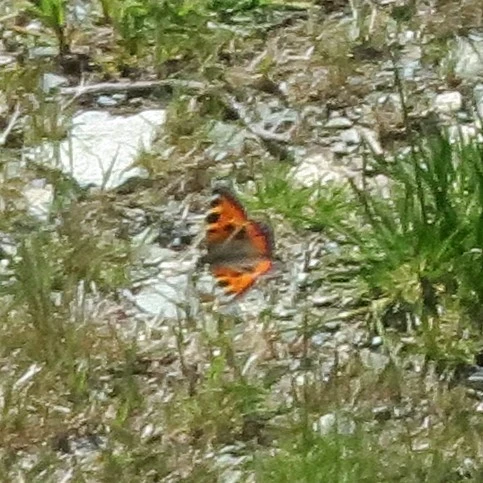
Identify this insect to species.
Aglais urticae
